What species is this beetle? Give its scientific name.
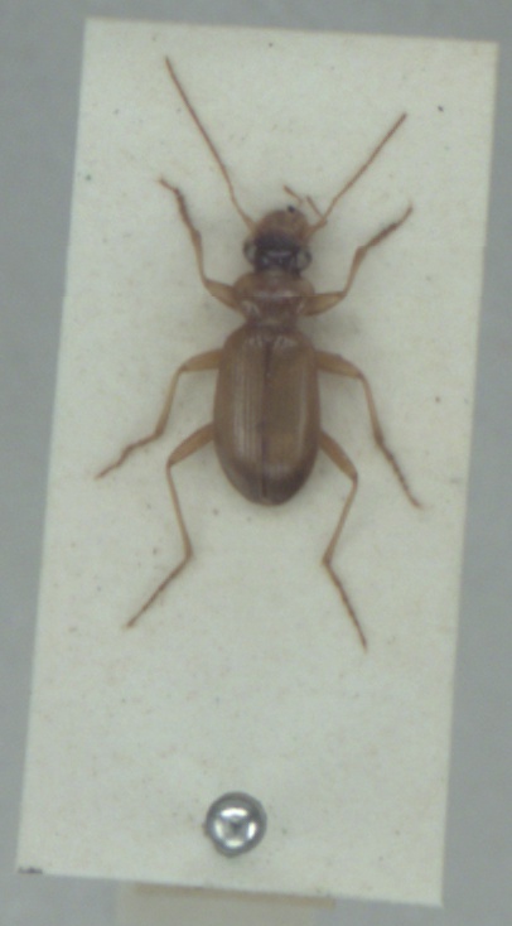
Leistus terminatus
